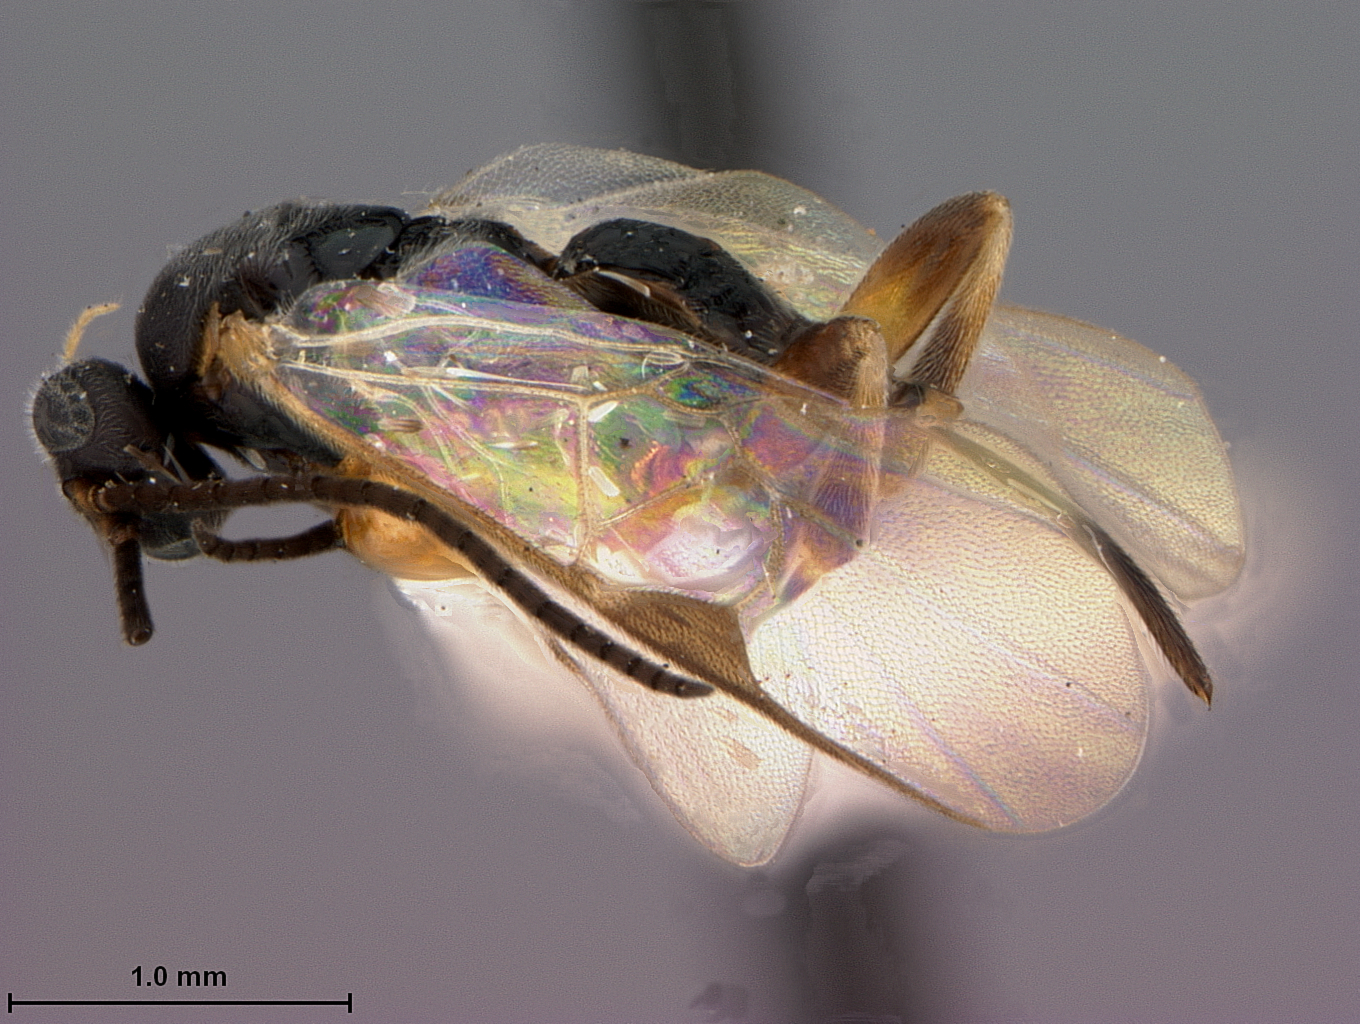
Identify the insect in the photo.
Apanteles acrobasidis
